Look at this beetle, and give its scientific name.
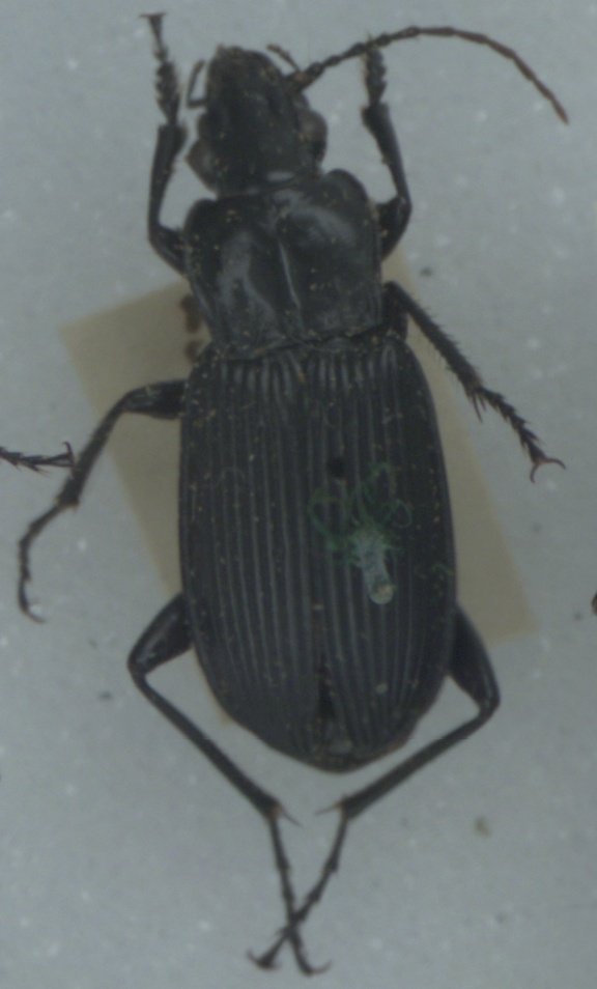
Pterostichus niger
